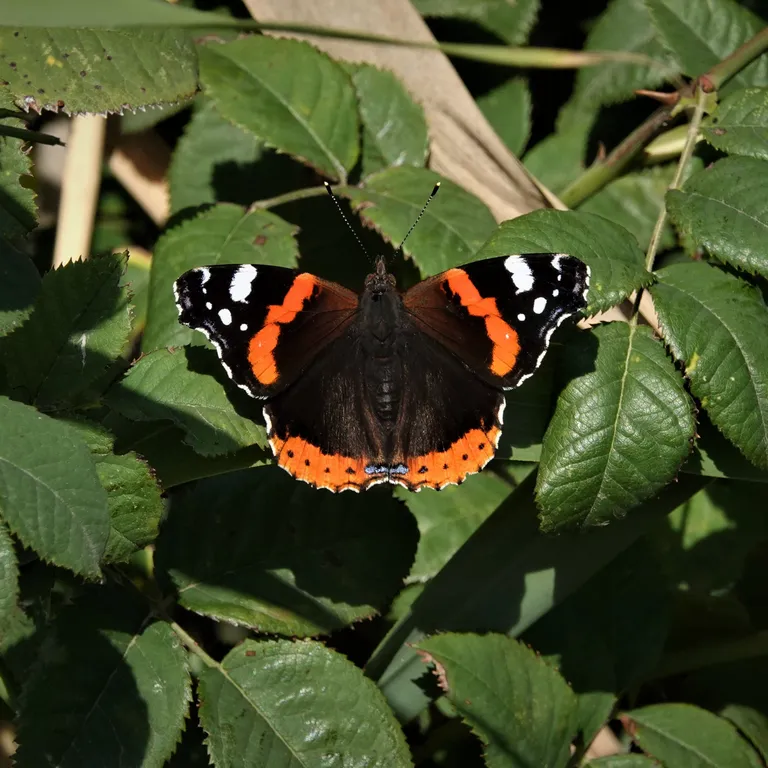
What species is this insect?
Vanessa atalanta
